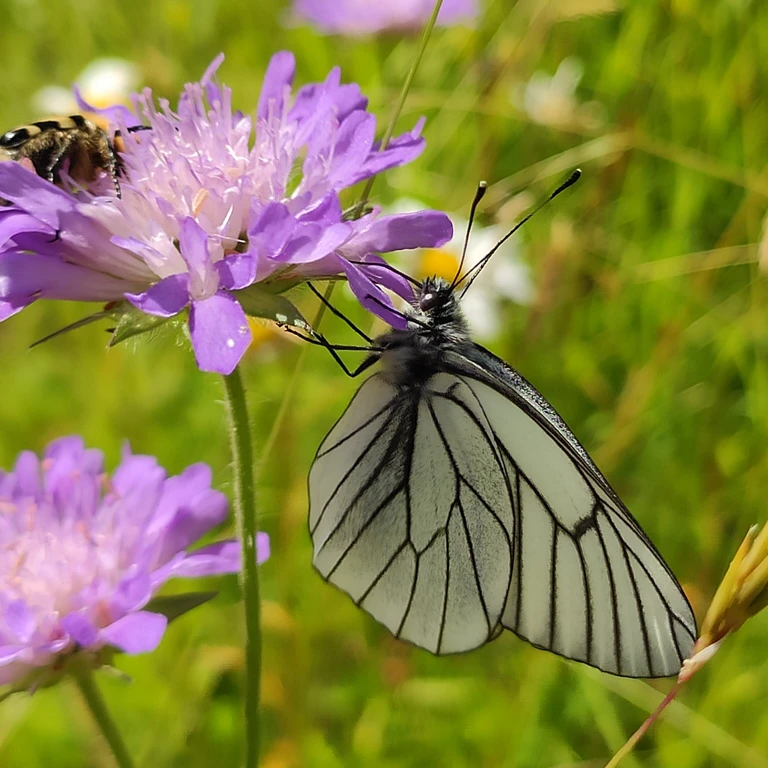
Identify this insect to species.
Aporia crataegi
